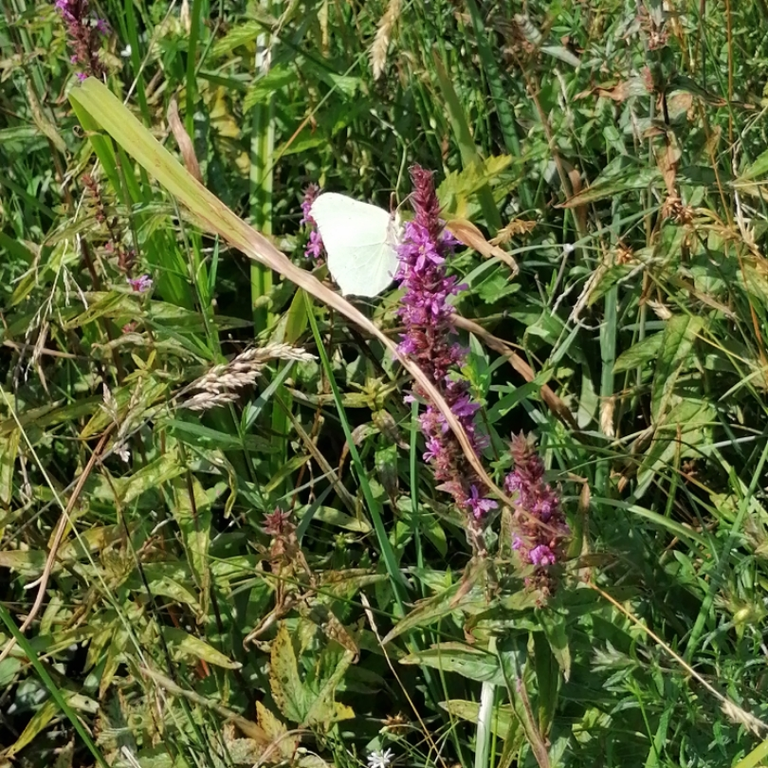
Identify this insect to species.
Gonepteryx rhamni
